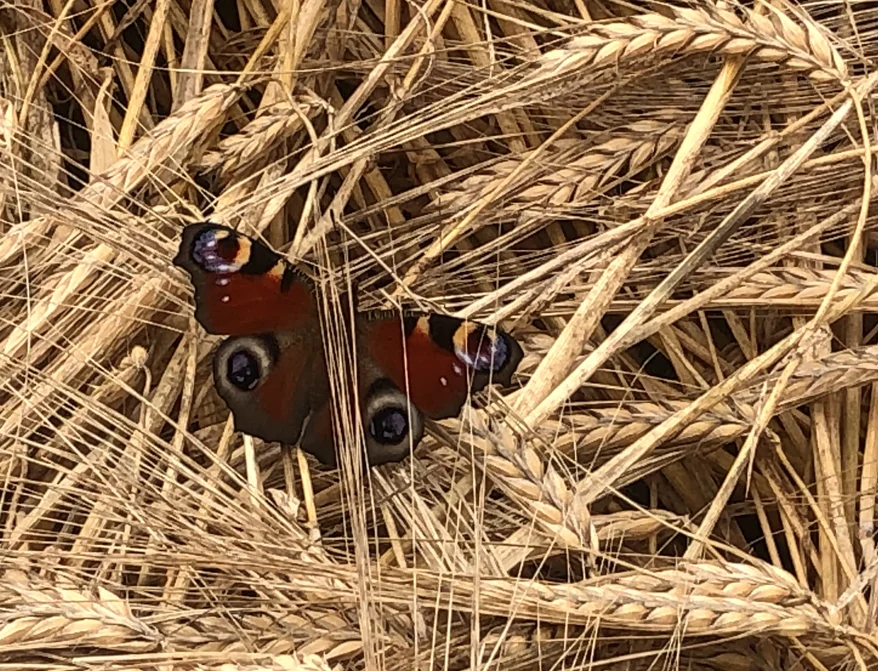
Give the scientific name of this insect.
Aglais io
